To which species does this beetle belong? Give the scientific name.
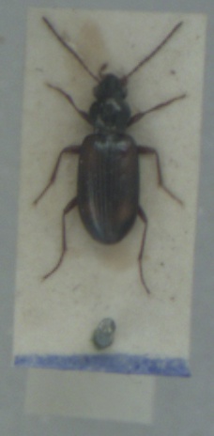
Bembidion saxatile
